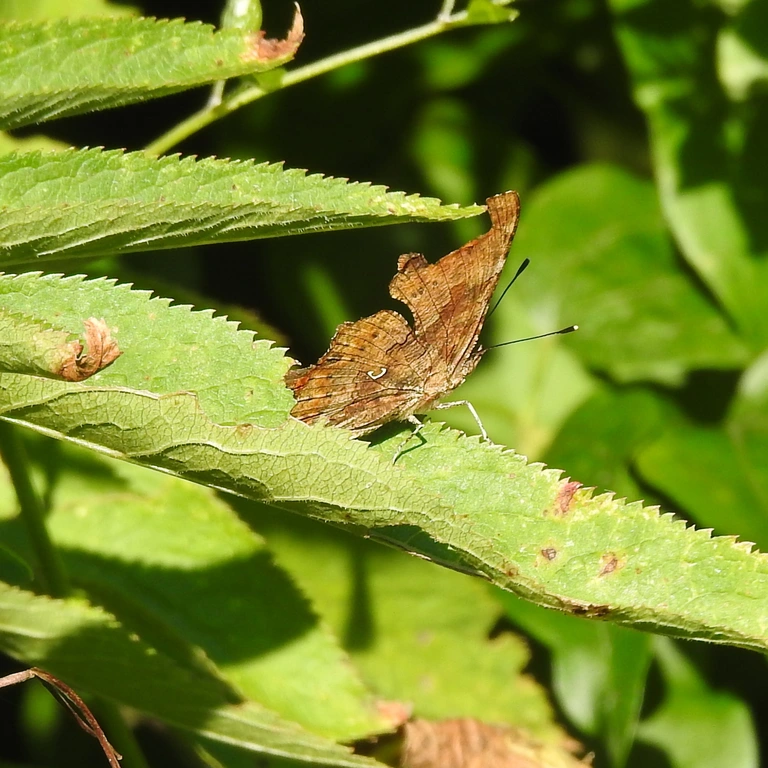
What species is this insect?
Polygonia c-album
